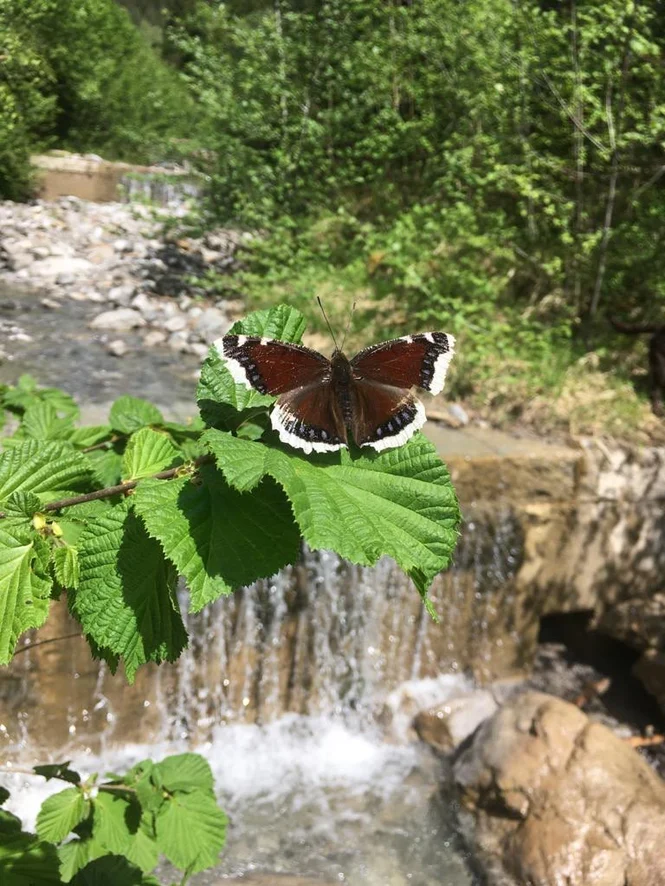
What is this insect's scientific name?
Nymphalis antiopa
